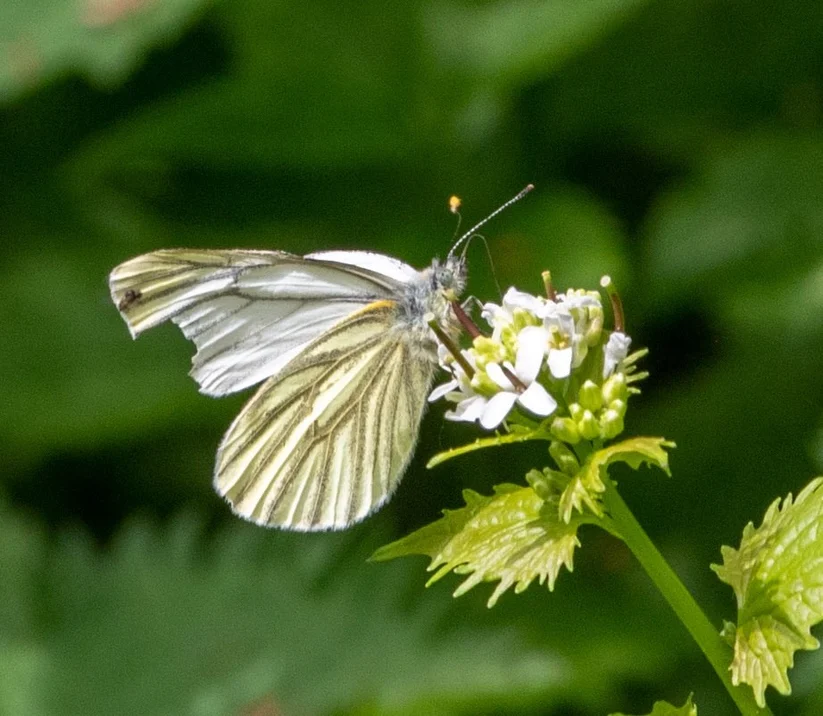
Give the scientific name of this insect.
Pieris napi
